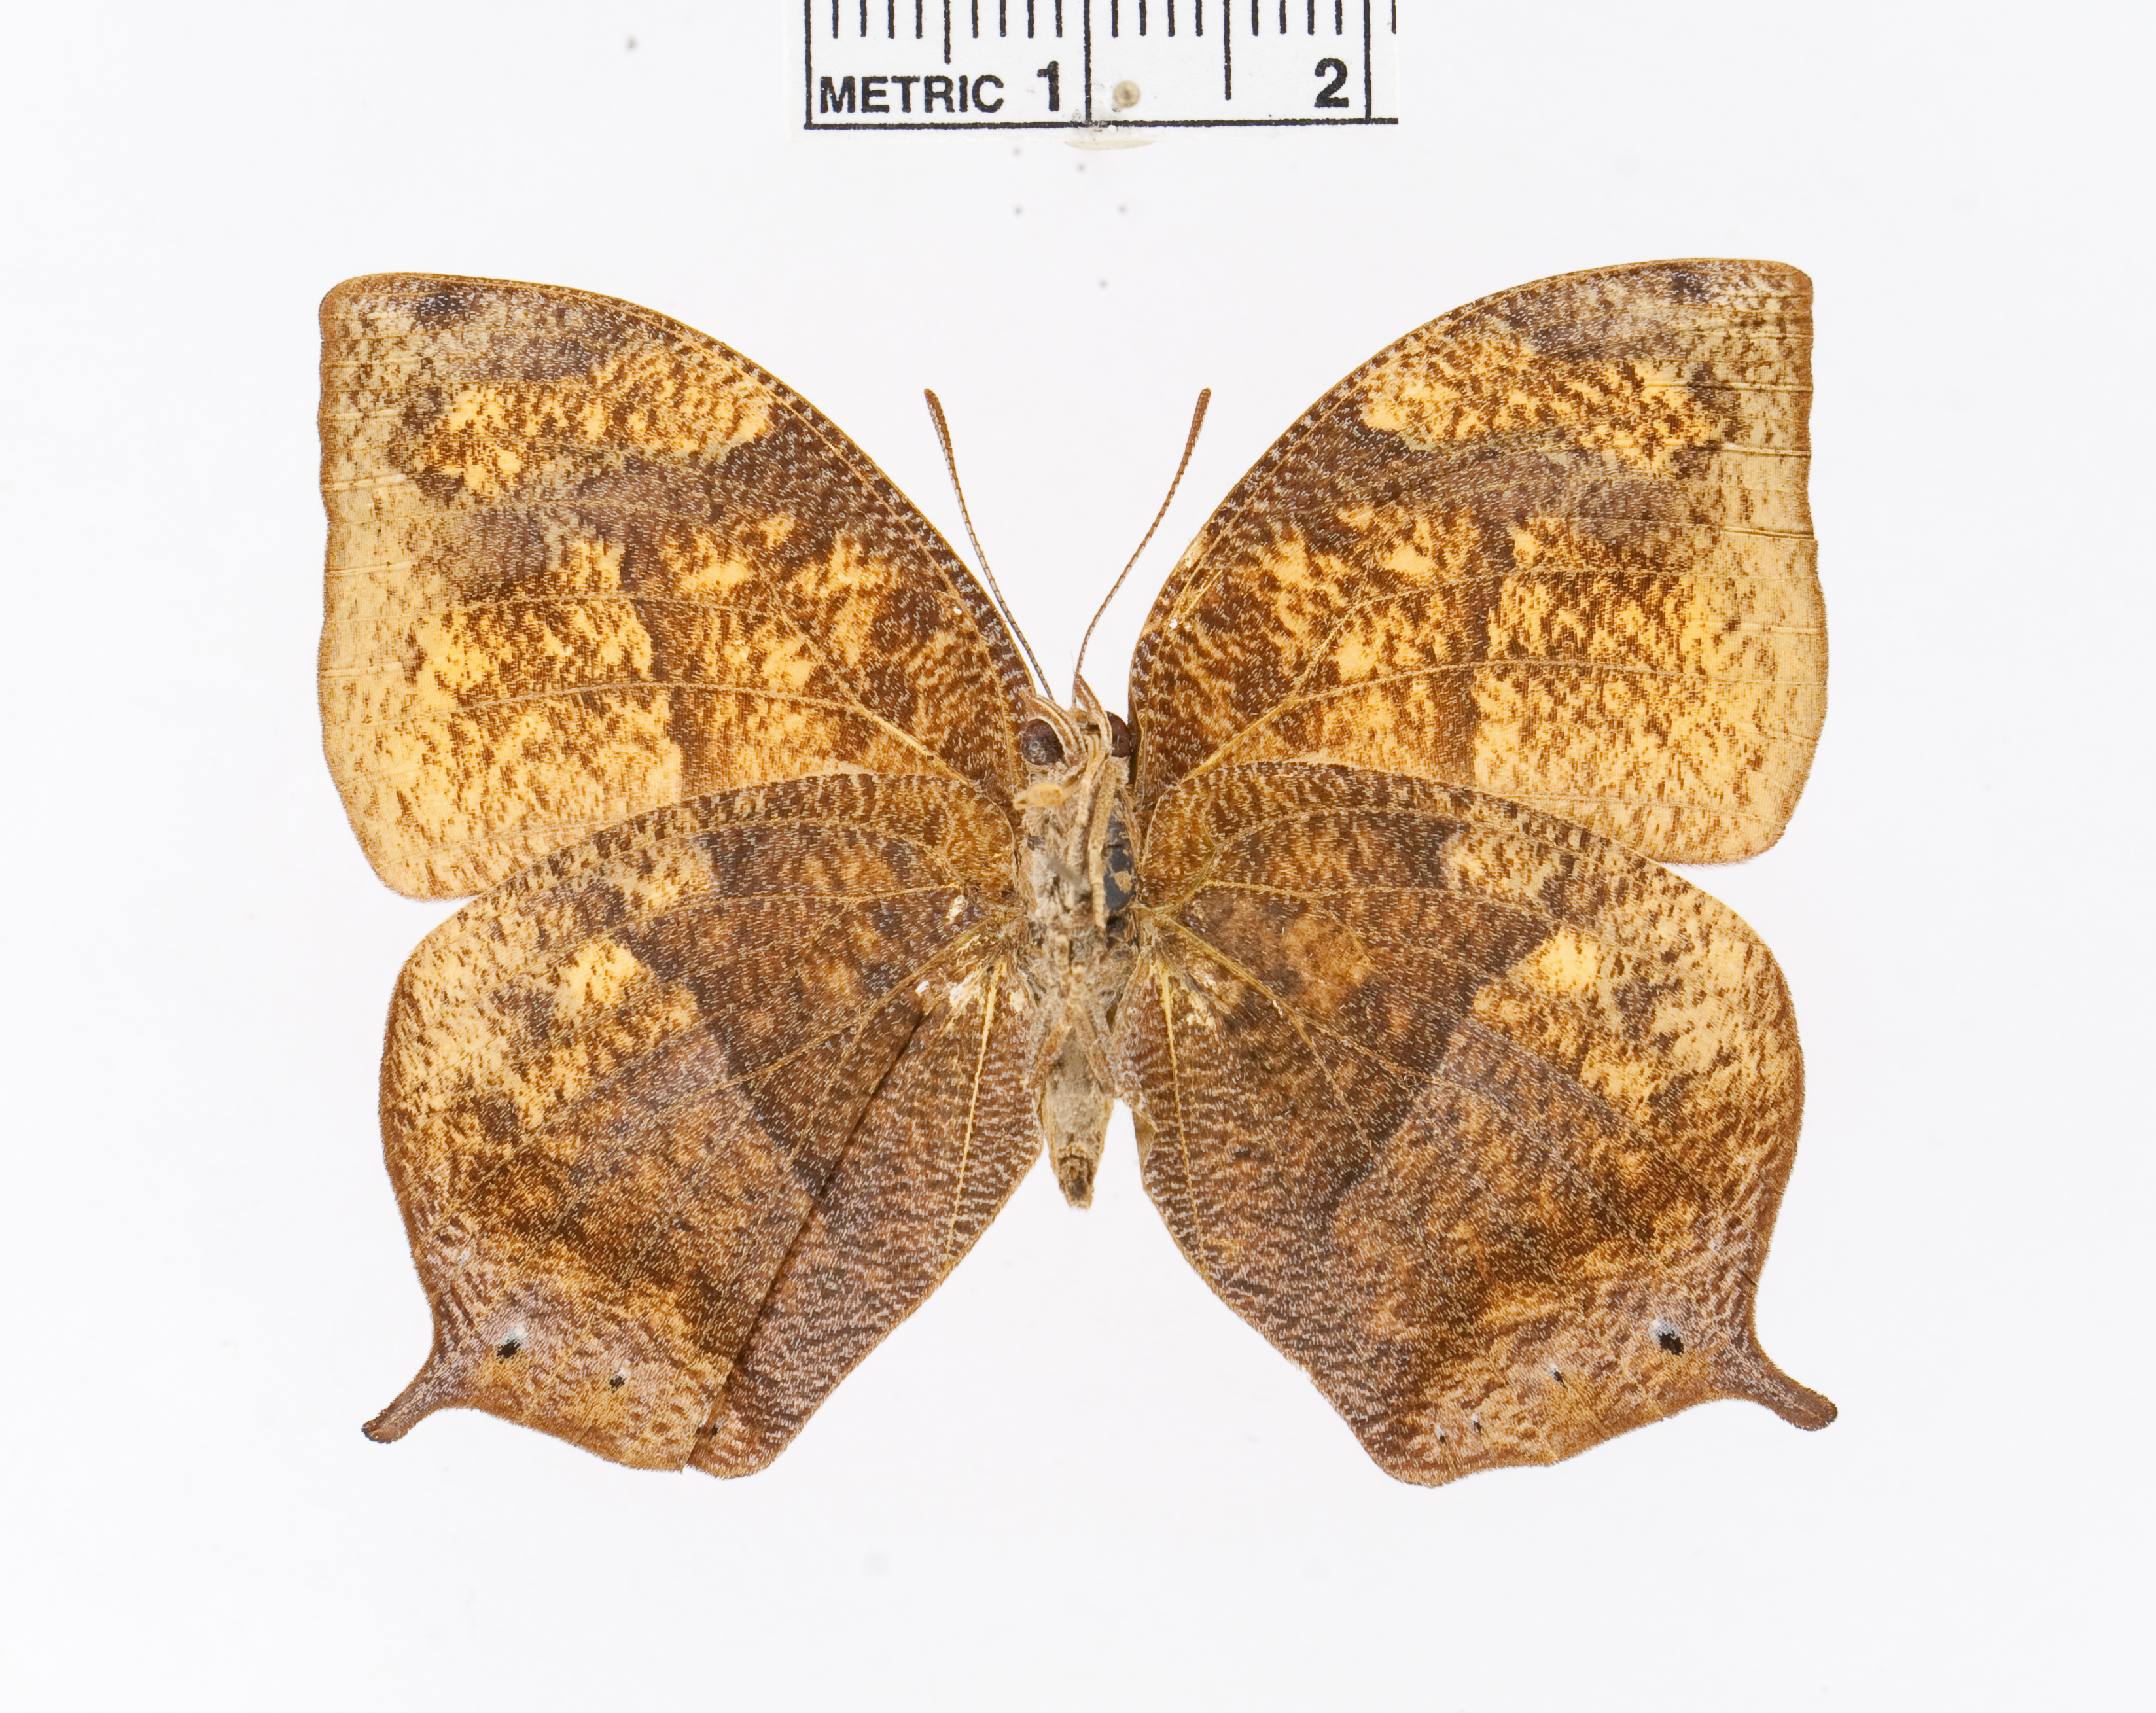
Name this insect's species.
Fountainea eurypyle
